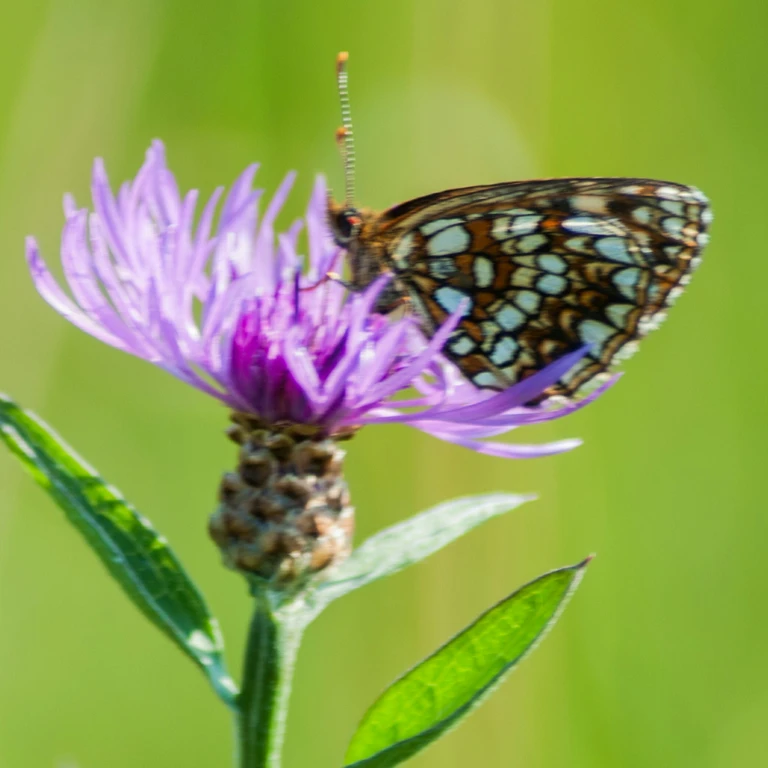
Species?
Melitaea diamina
